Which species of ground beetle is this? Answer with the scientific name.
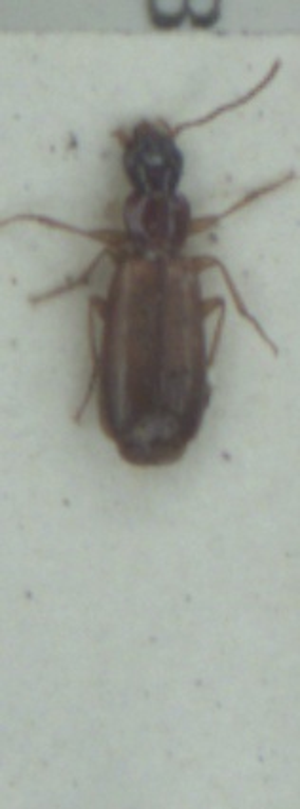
Paradromius linearis
